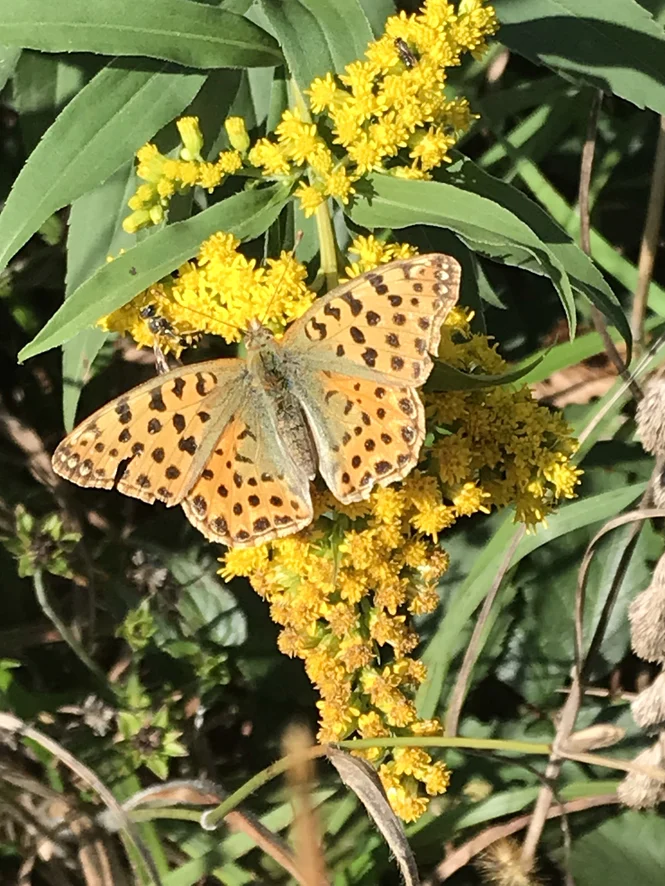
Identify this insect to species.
Issoria lathonia
